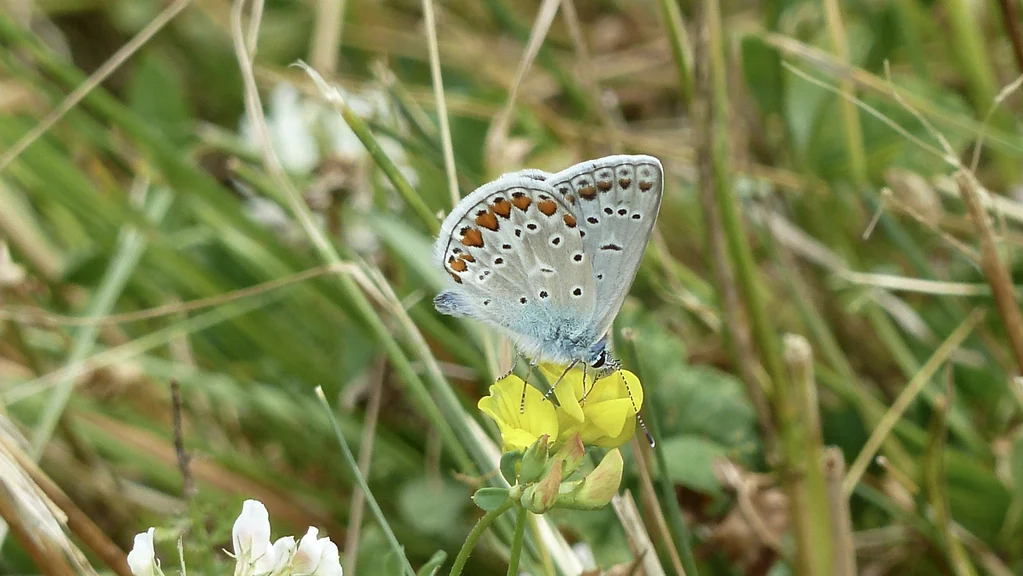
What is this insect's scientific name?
Polyommatus icarus
